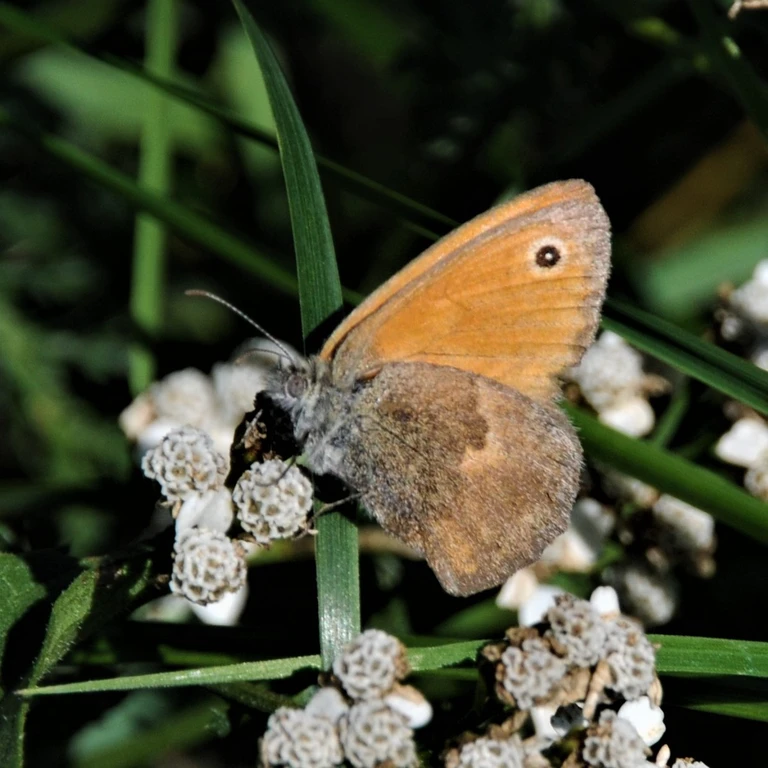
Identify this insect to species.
Coenonympha pamphilus
